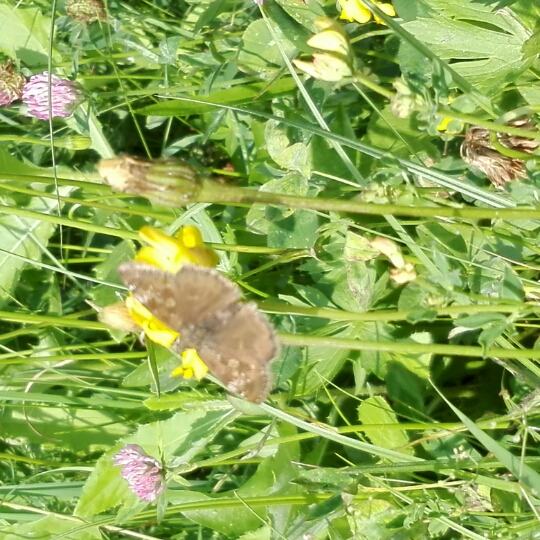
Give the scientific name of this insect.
Erynnis tages
